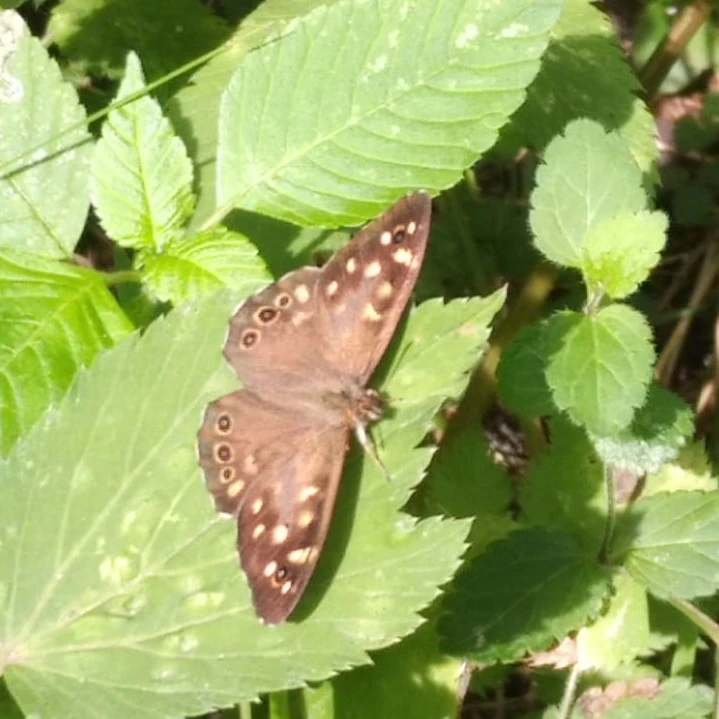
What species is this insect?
Pararge aegeria
